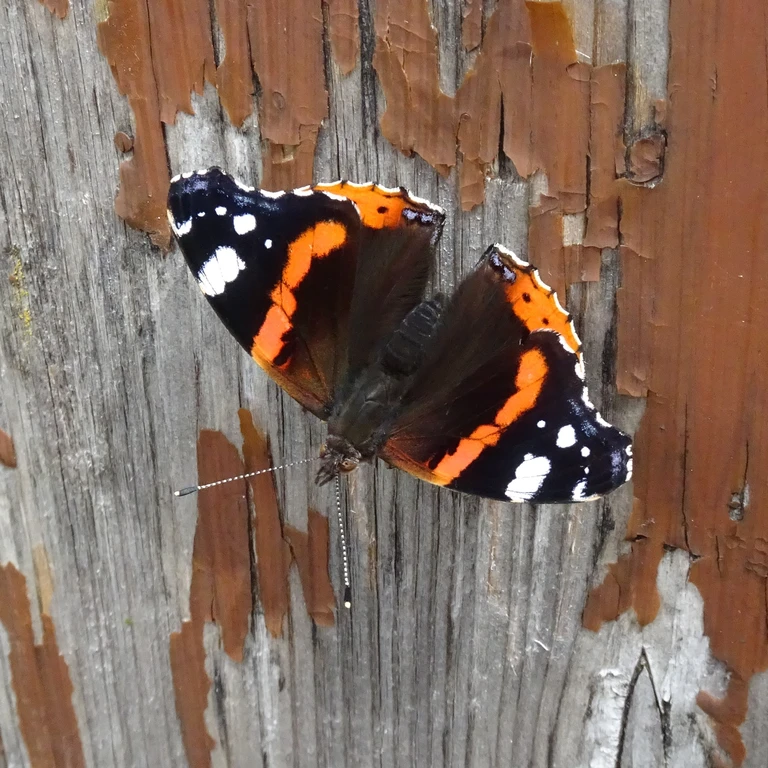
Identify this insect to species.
Vanessa atalanta
